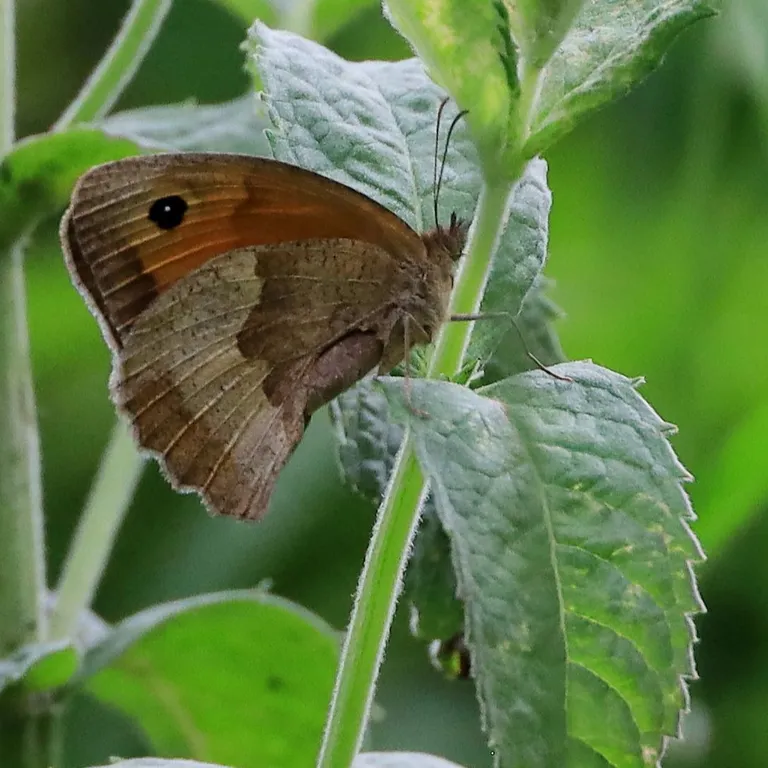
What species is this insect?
Maniola jurtina
